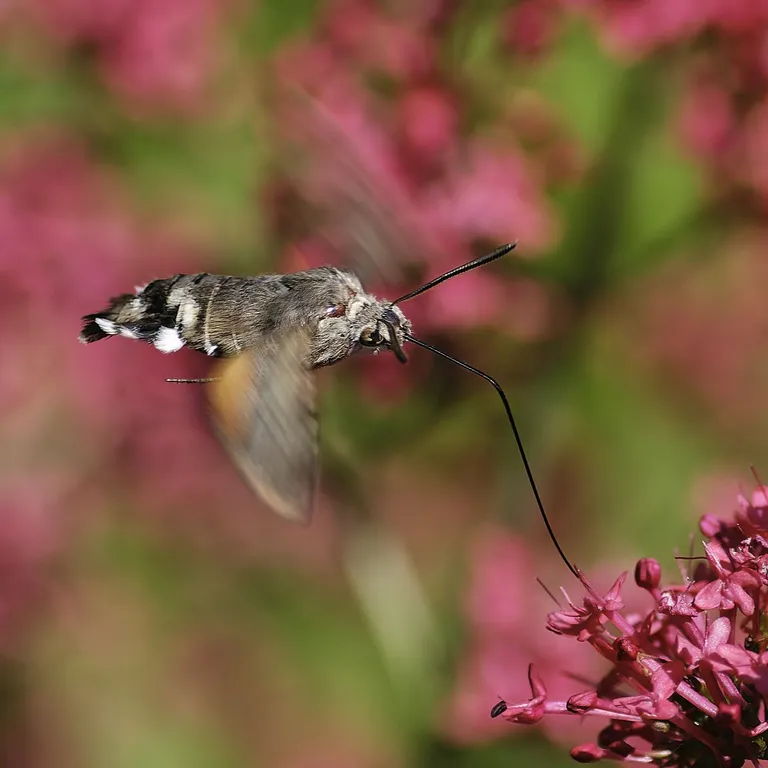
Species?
Macroglossum stellatarum
